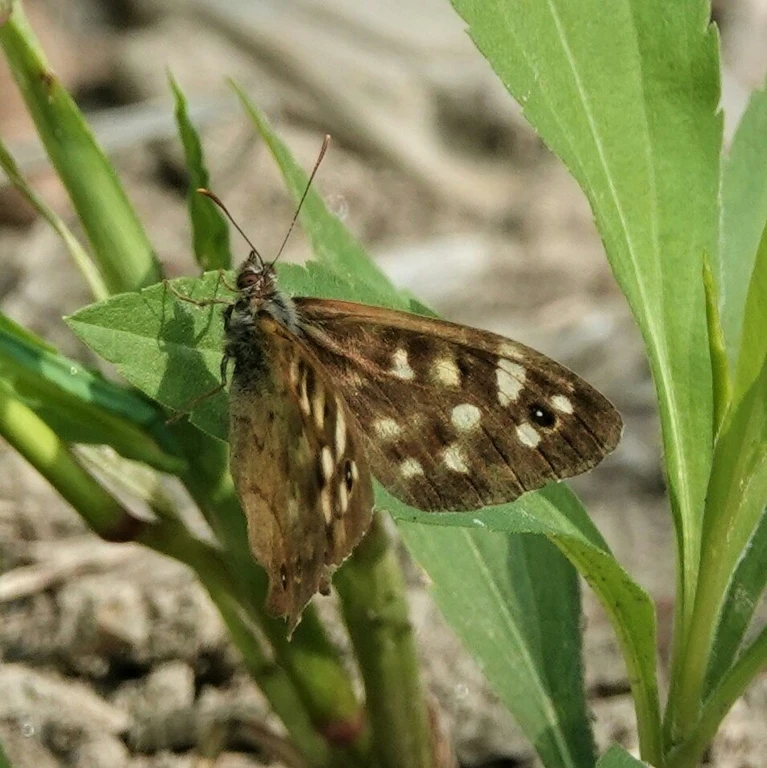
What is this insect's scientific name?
Pararge aegeria
